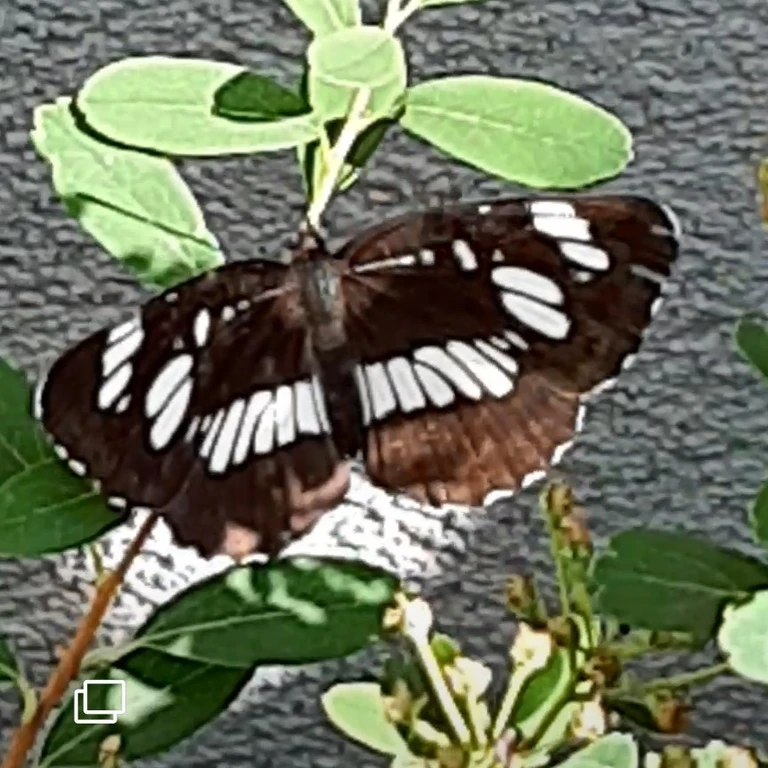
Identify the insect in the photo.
Neptis rivularis
